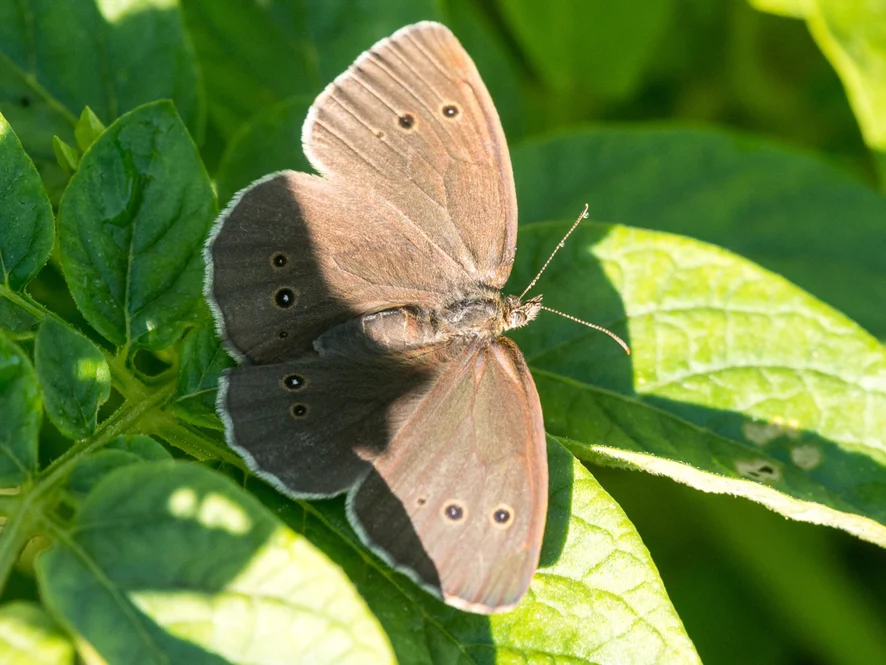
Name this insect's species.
Aphantopus hyperantus
